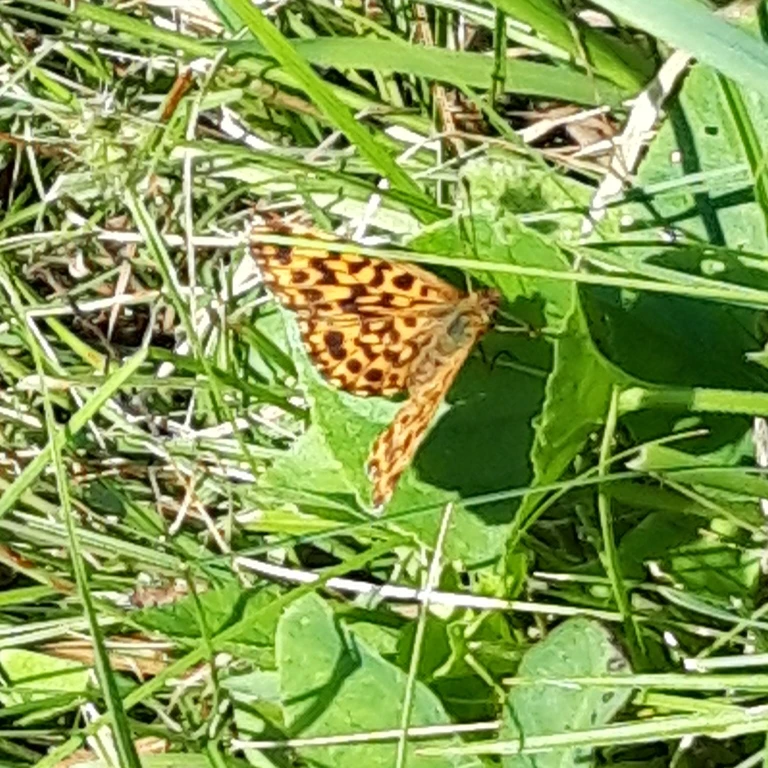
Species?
Boloria dia
